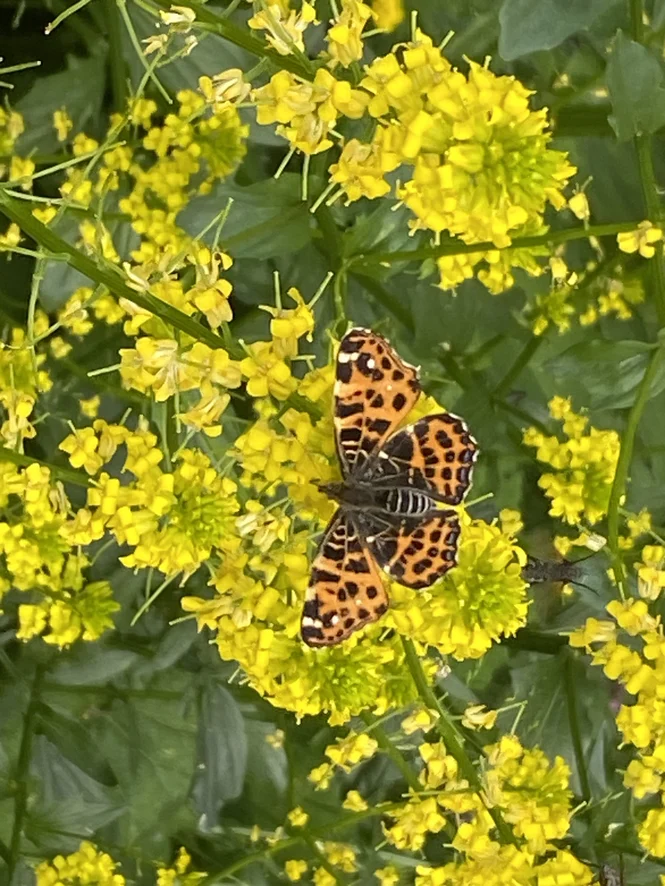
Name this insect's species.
Araschnia levana
